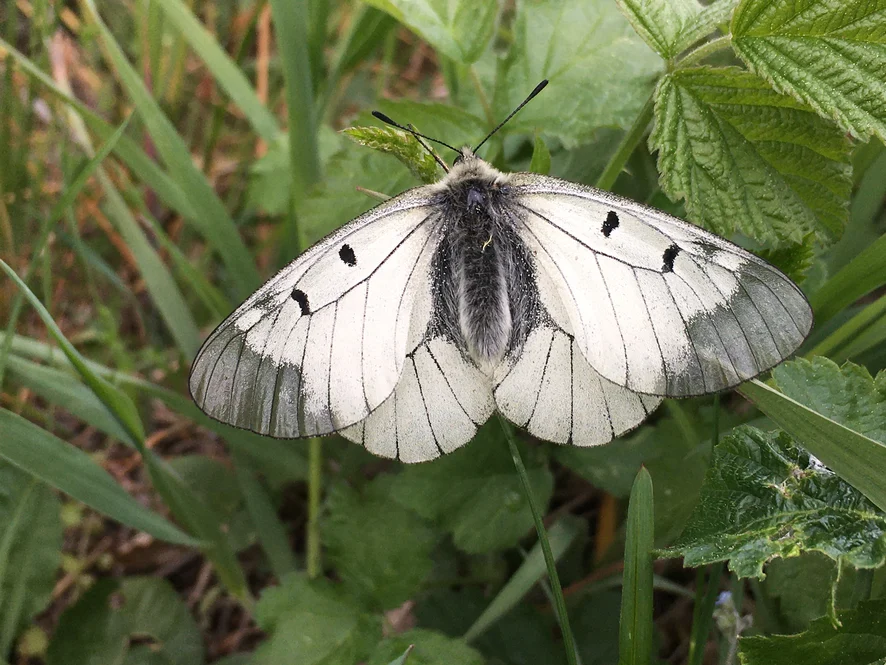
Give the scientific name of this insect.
Parnassius mnemosyne
